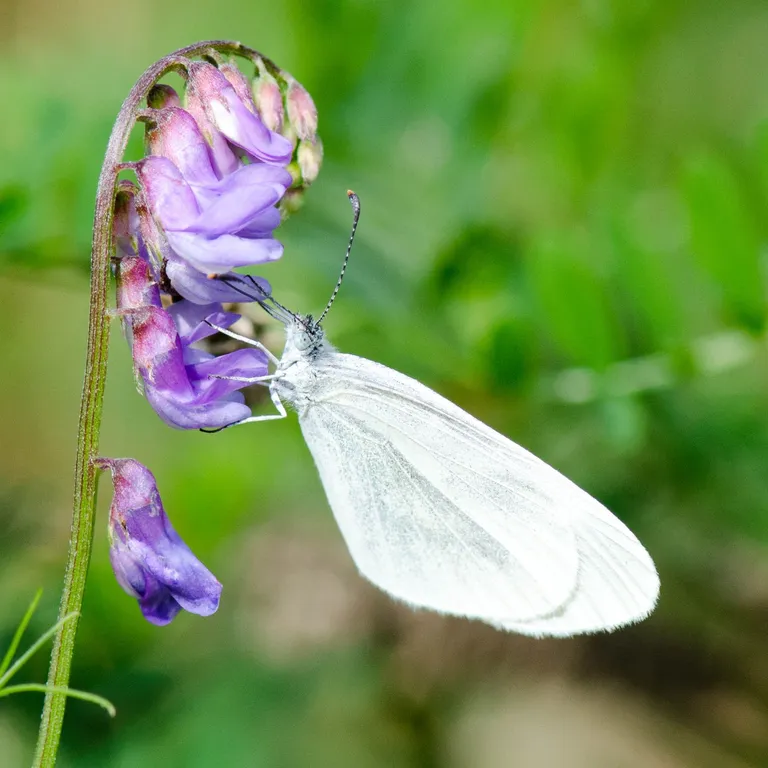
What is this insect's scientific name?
Leptidea sinapis/juvernica
